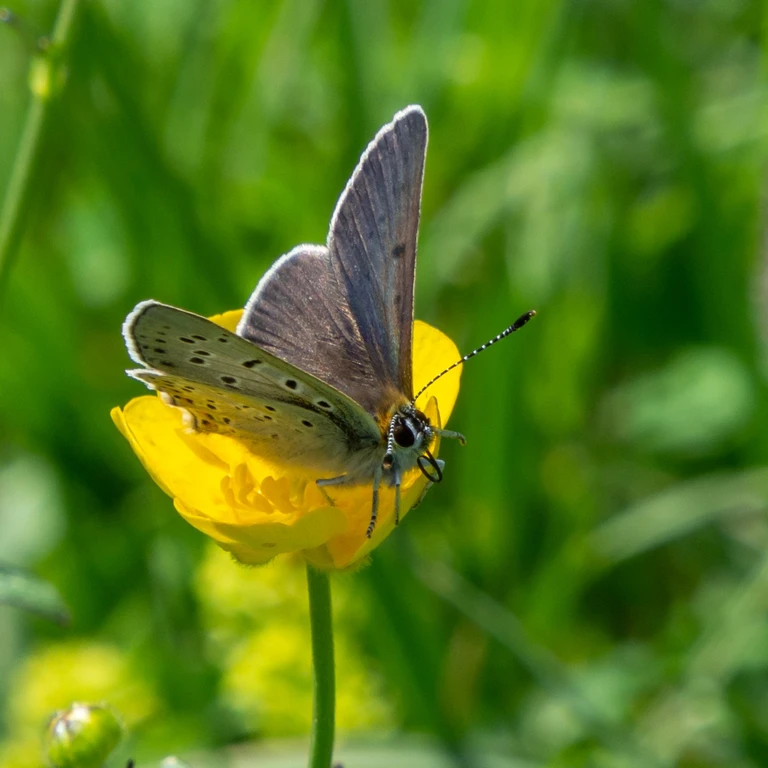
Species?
Lycaena tityrus (also Loweia tityrus)
